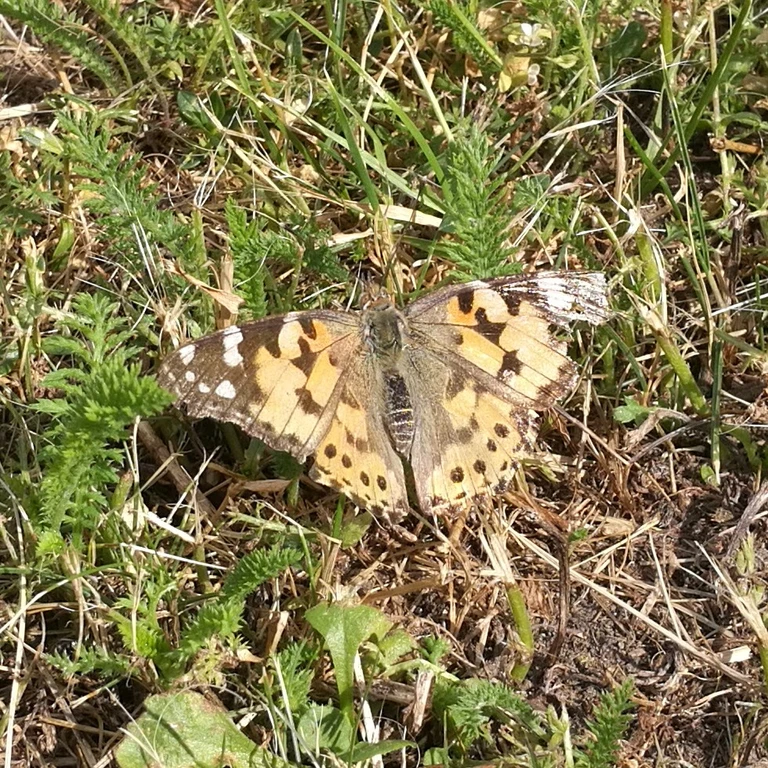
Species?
Vanessa cardui
